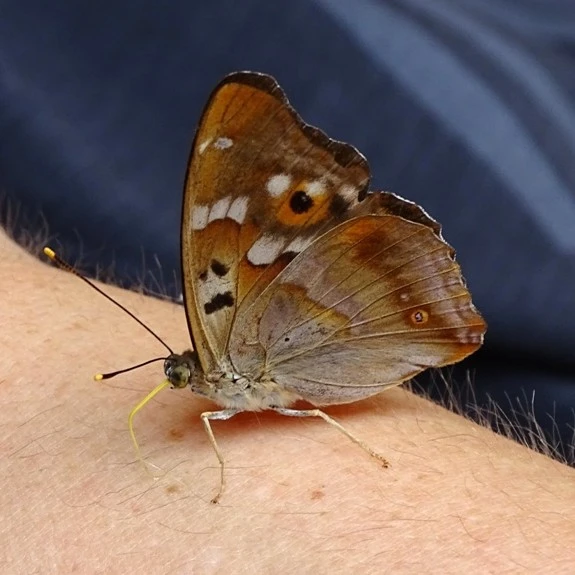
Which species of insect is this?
Apatura ilia
